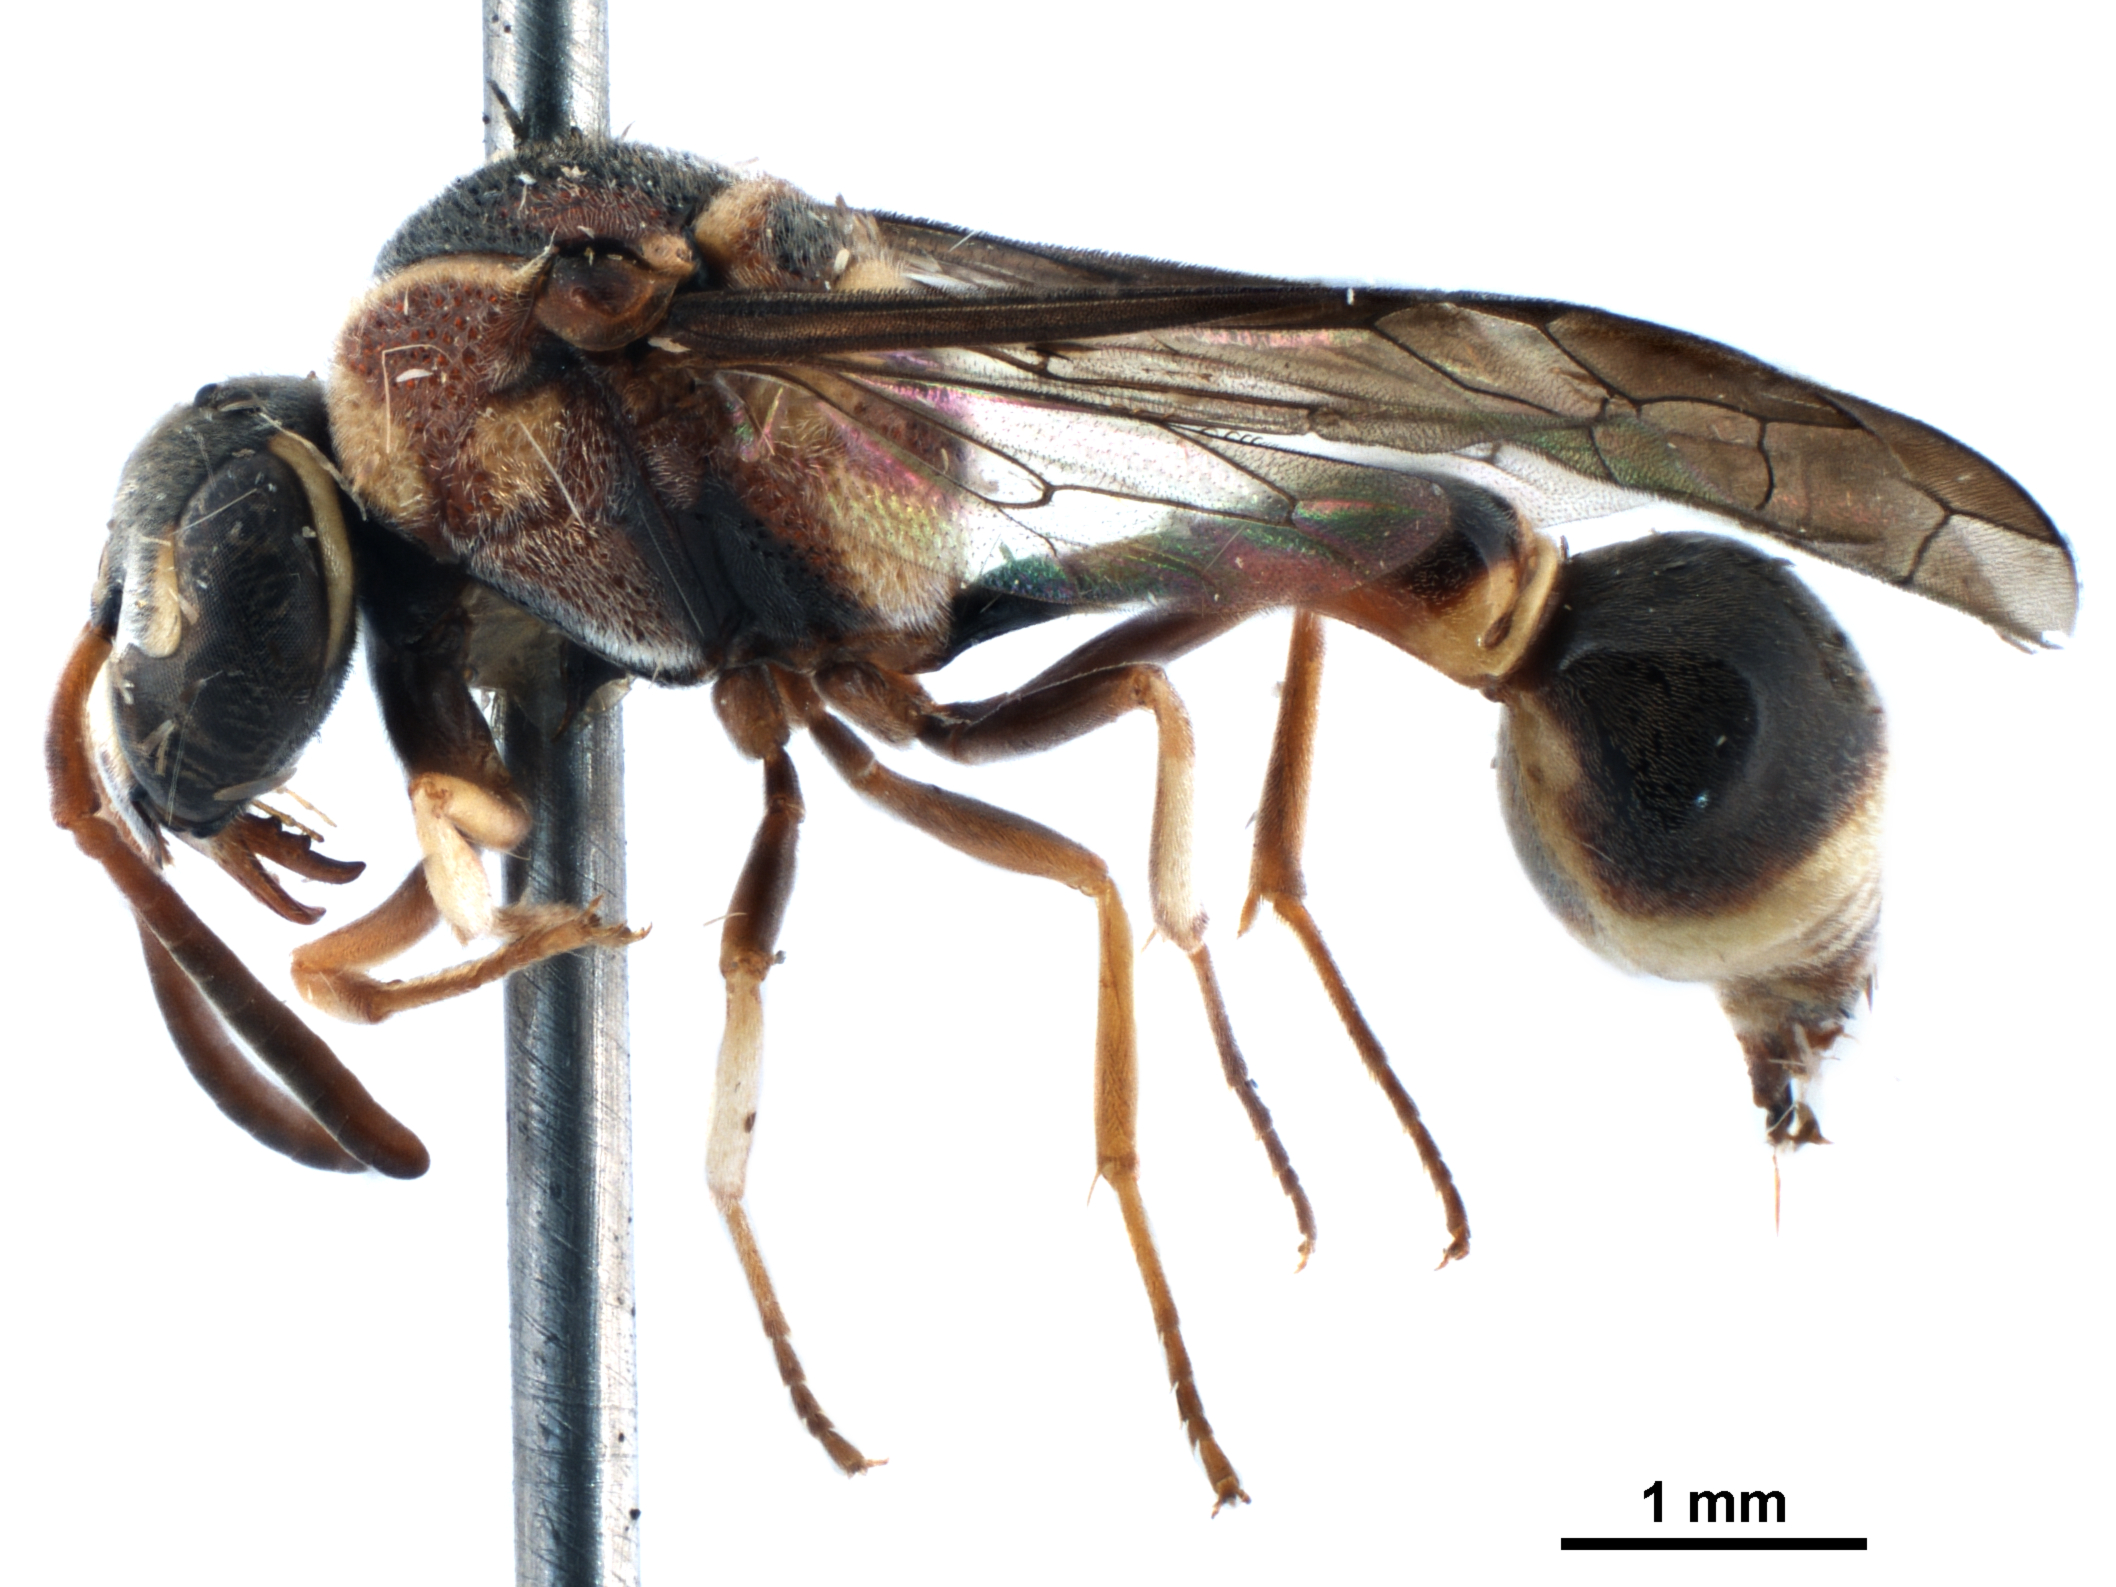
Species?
Omicron criticum
